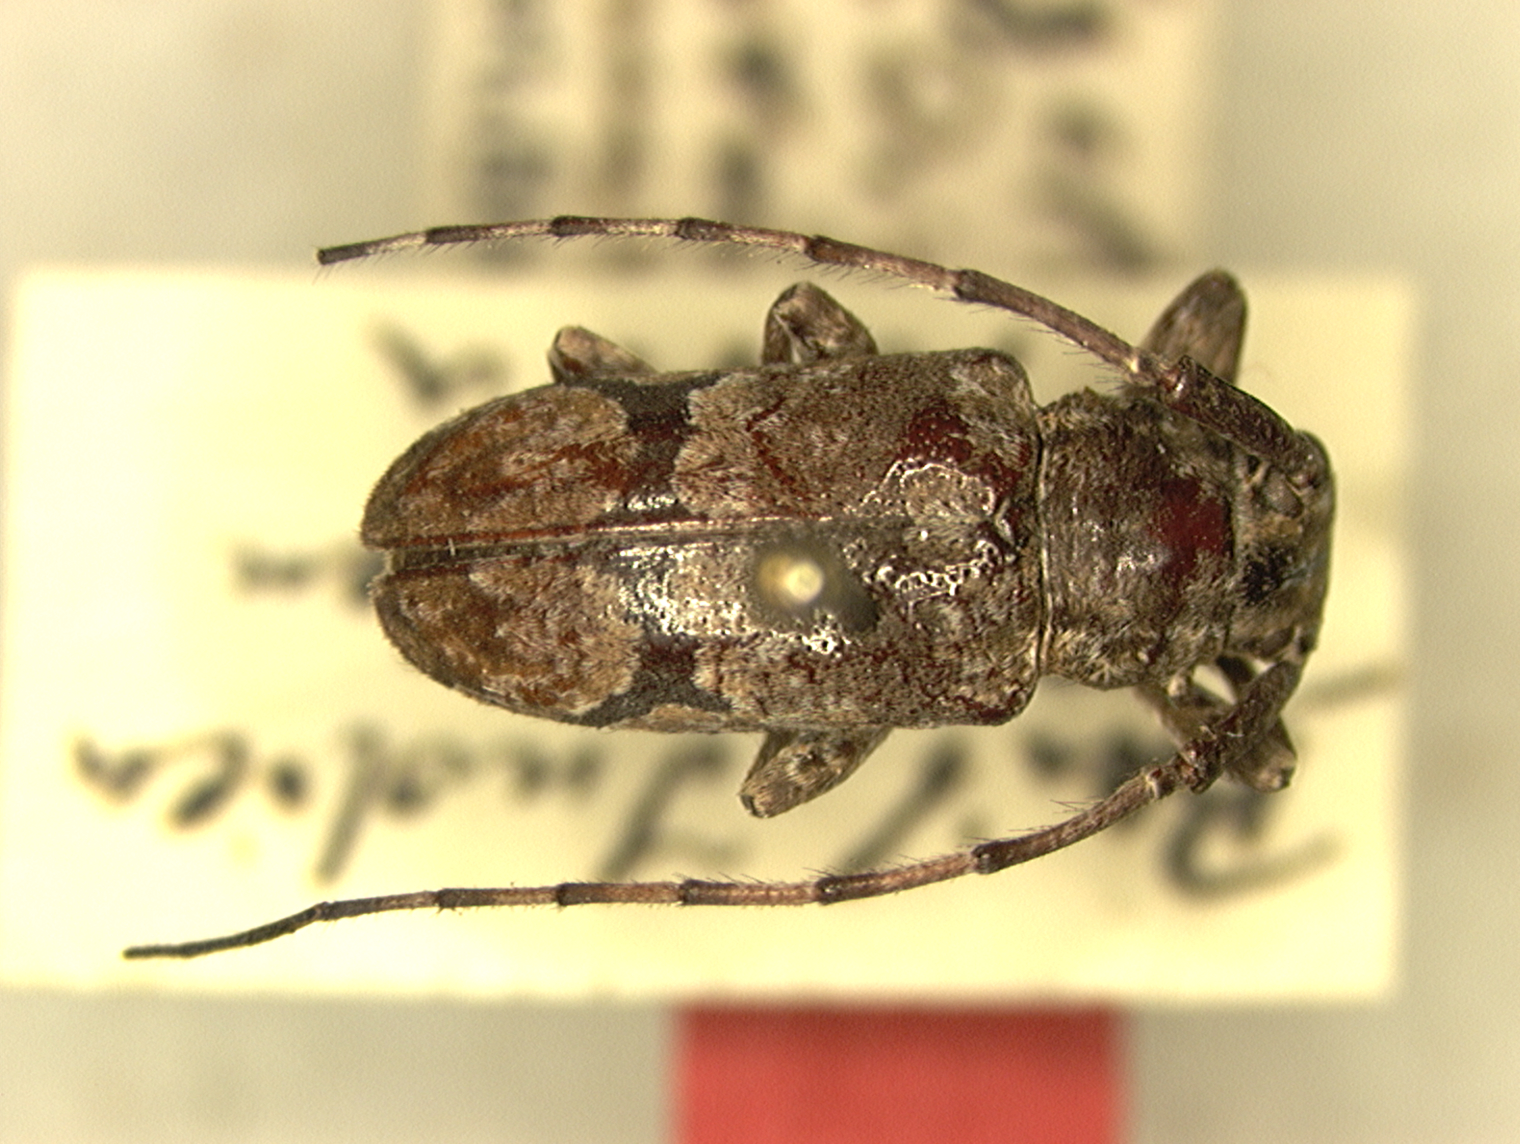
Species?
Agelasta postvittata
